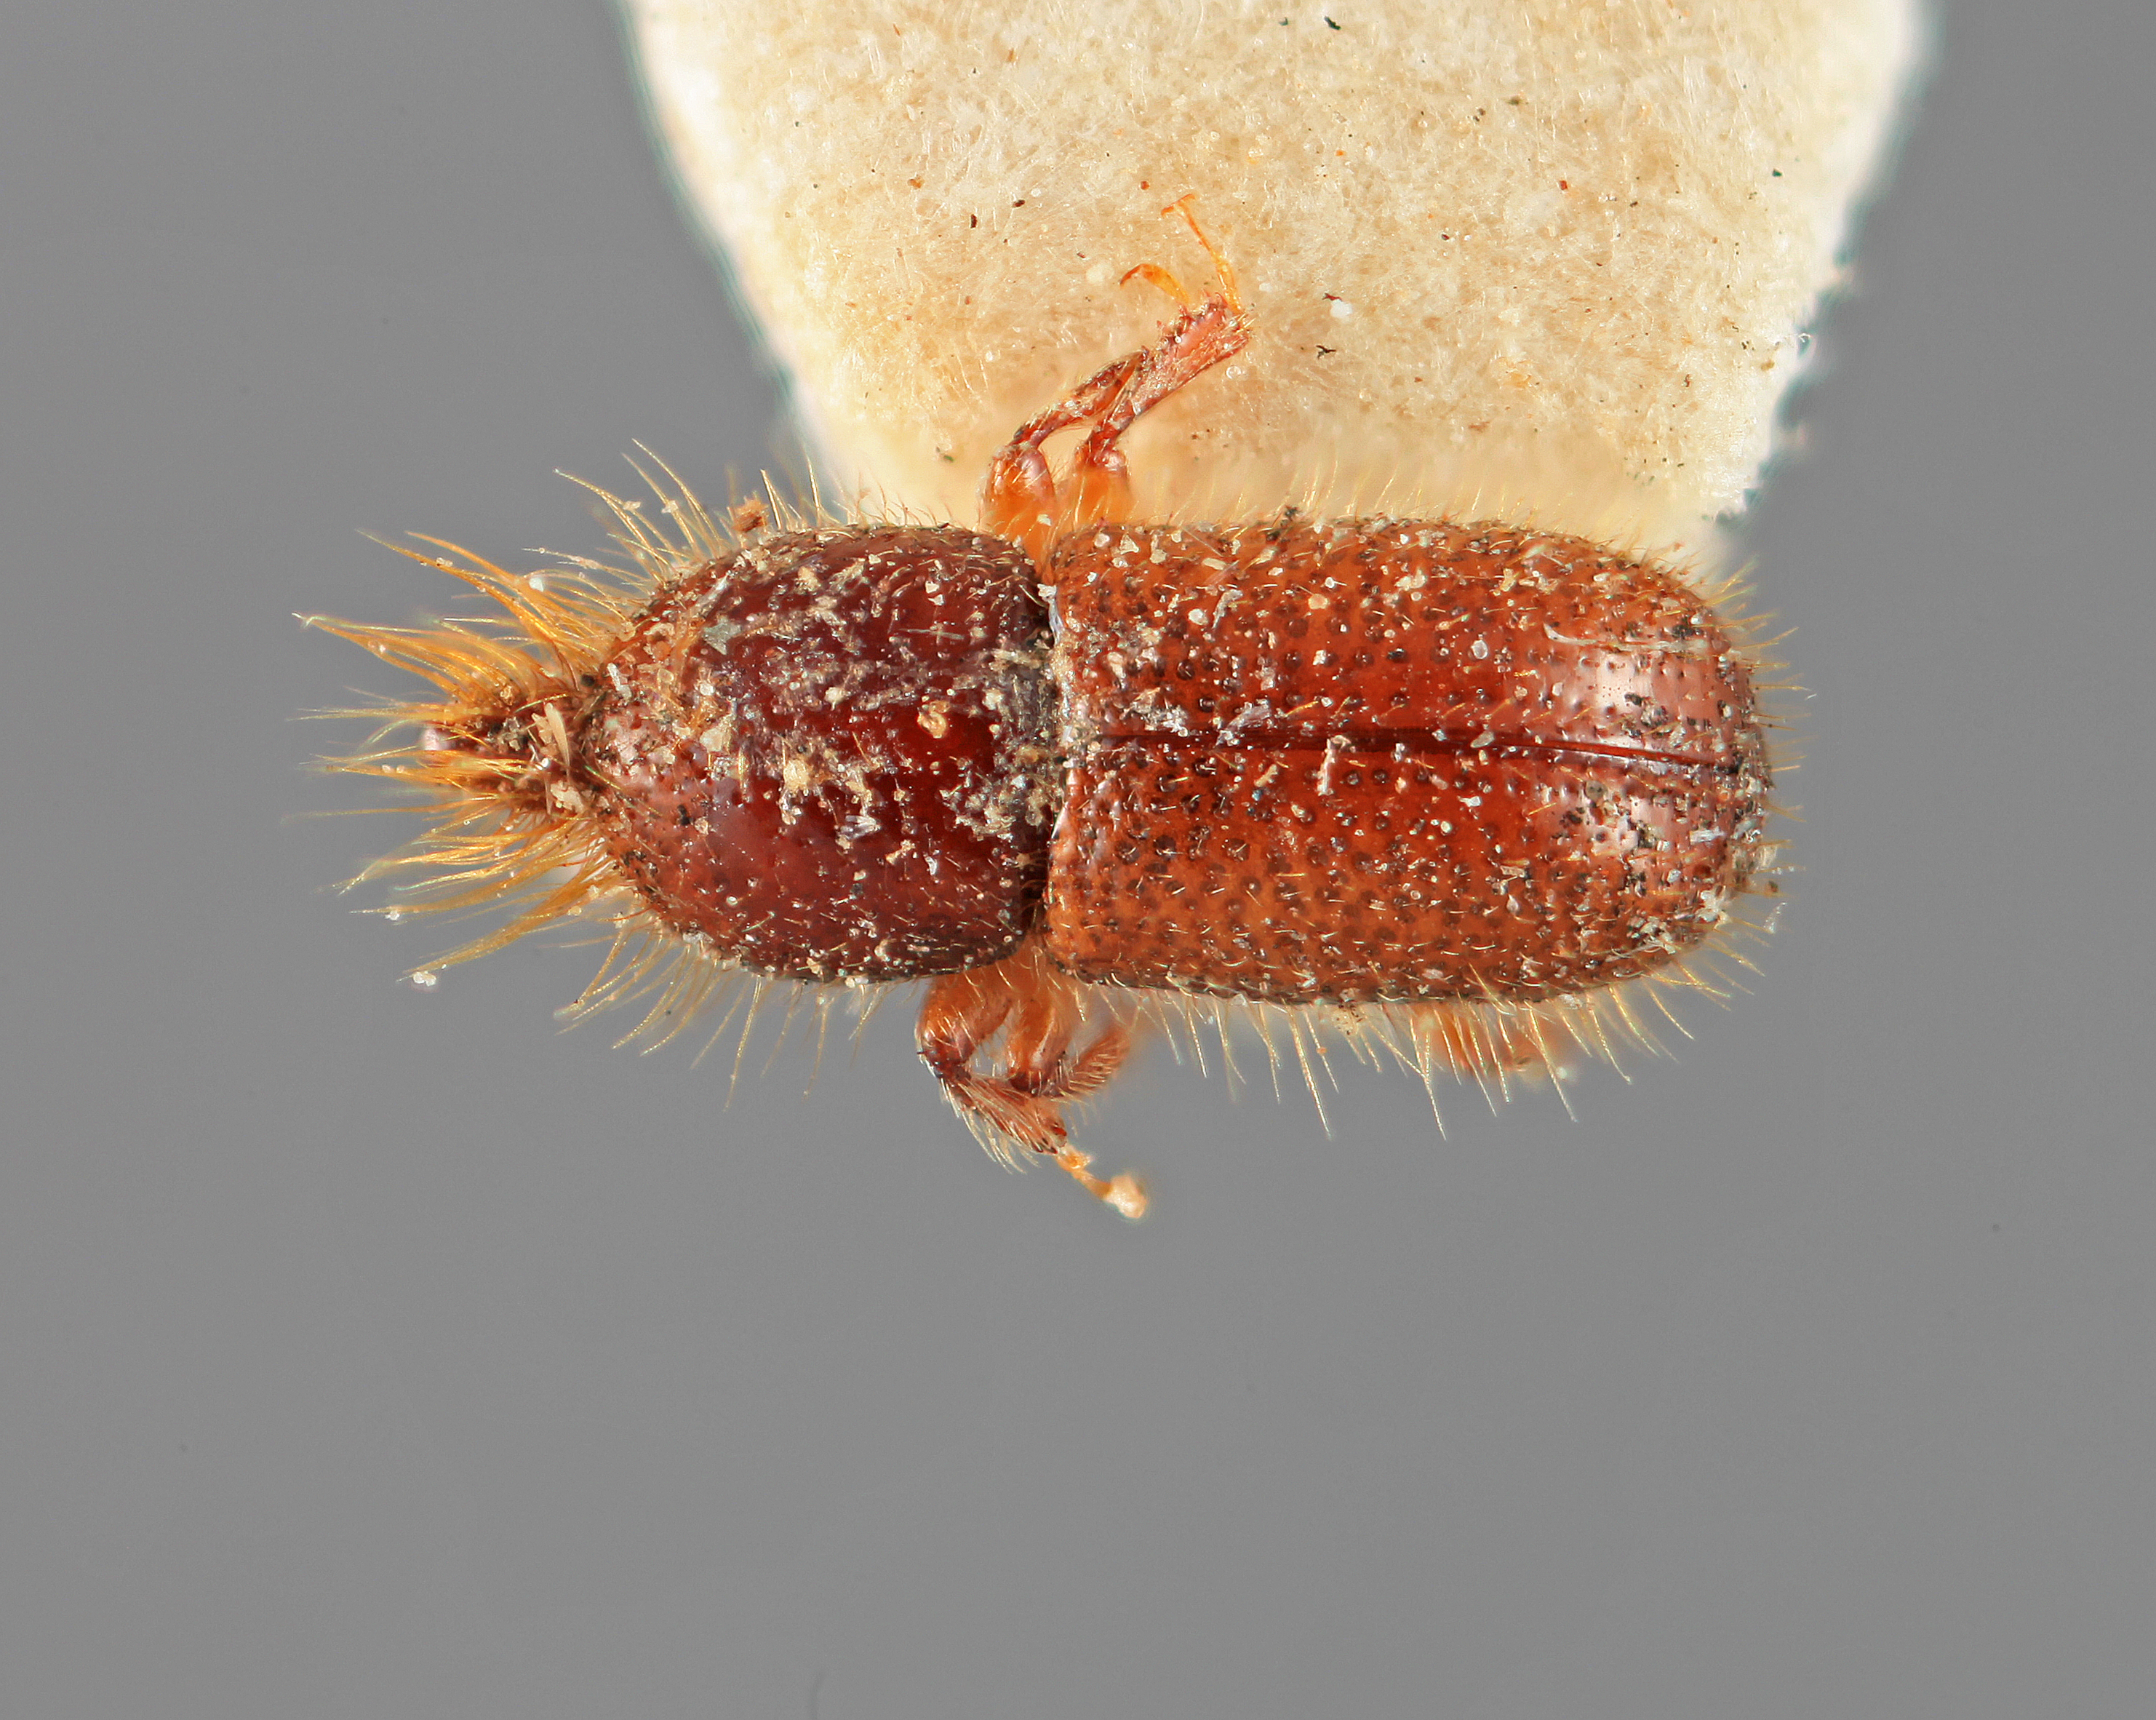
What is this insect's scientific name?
Triotemuus pilicornis
